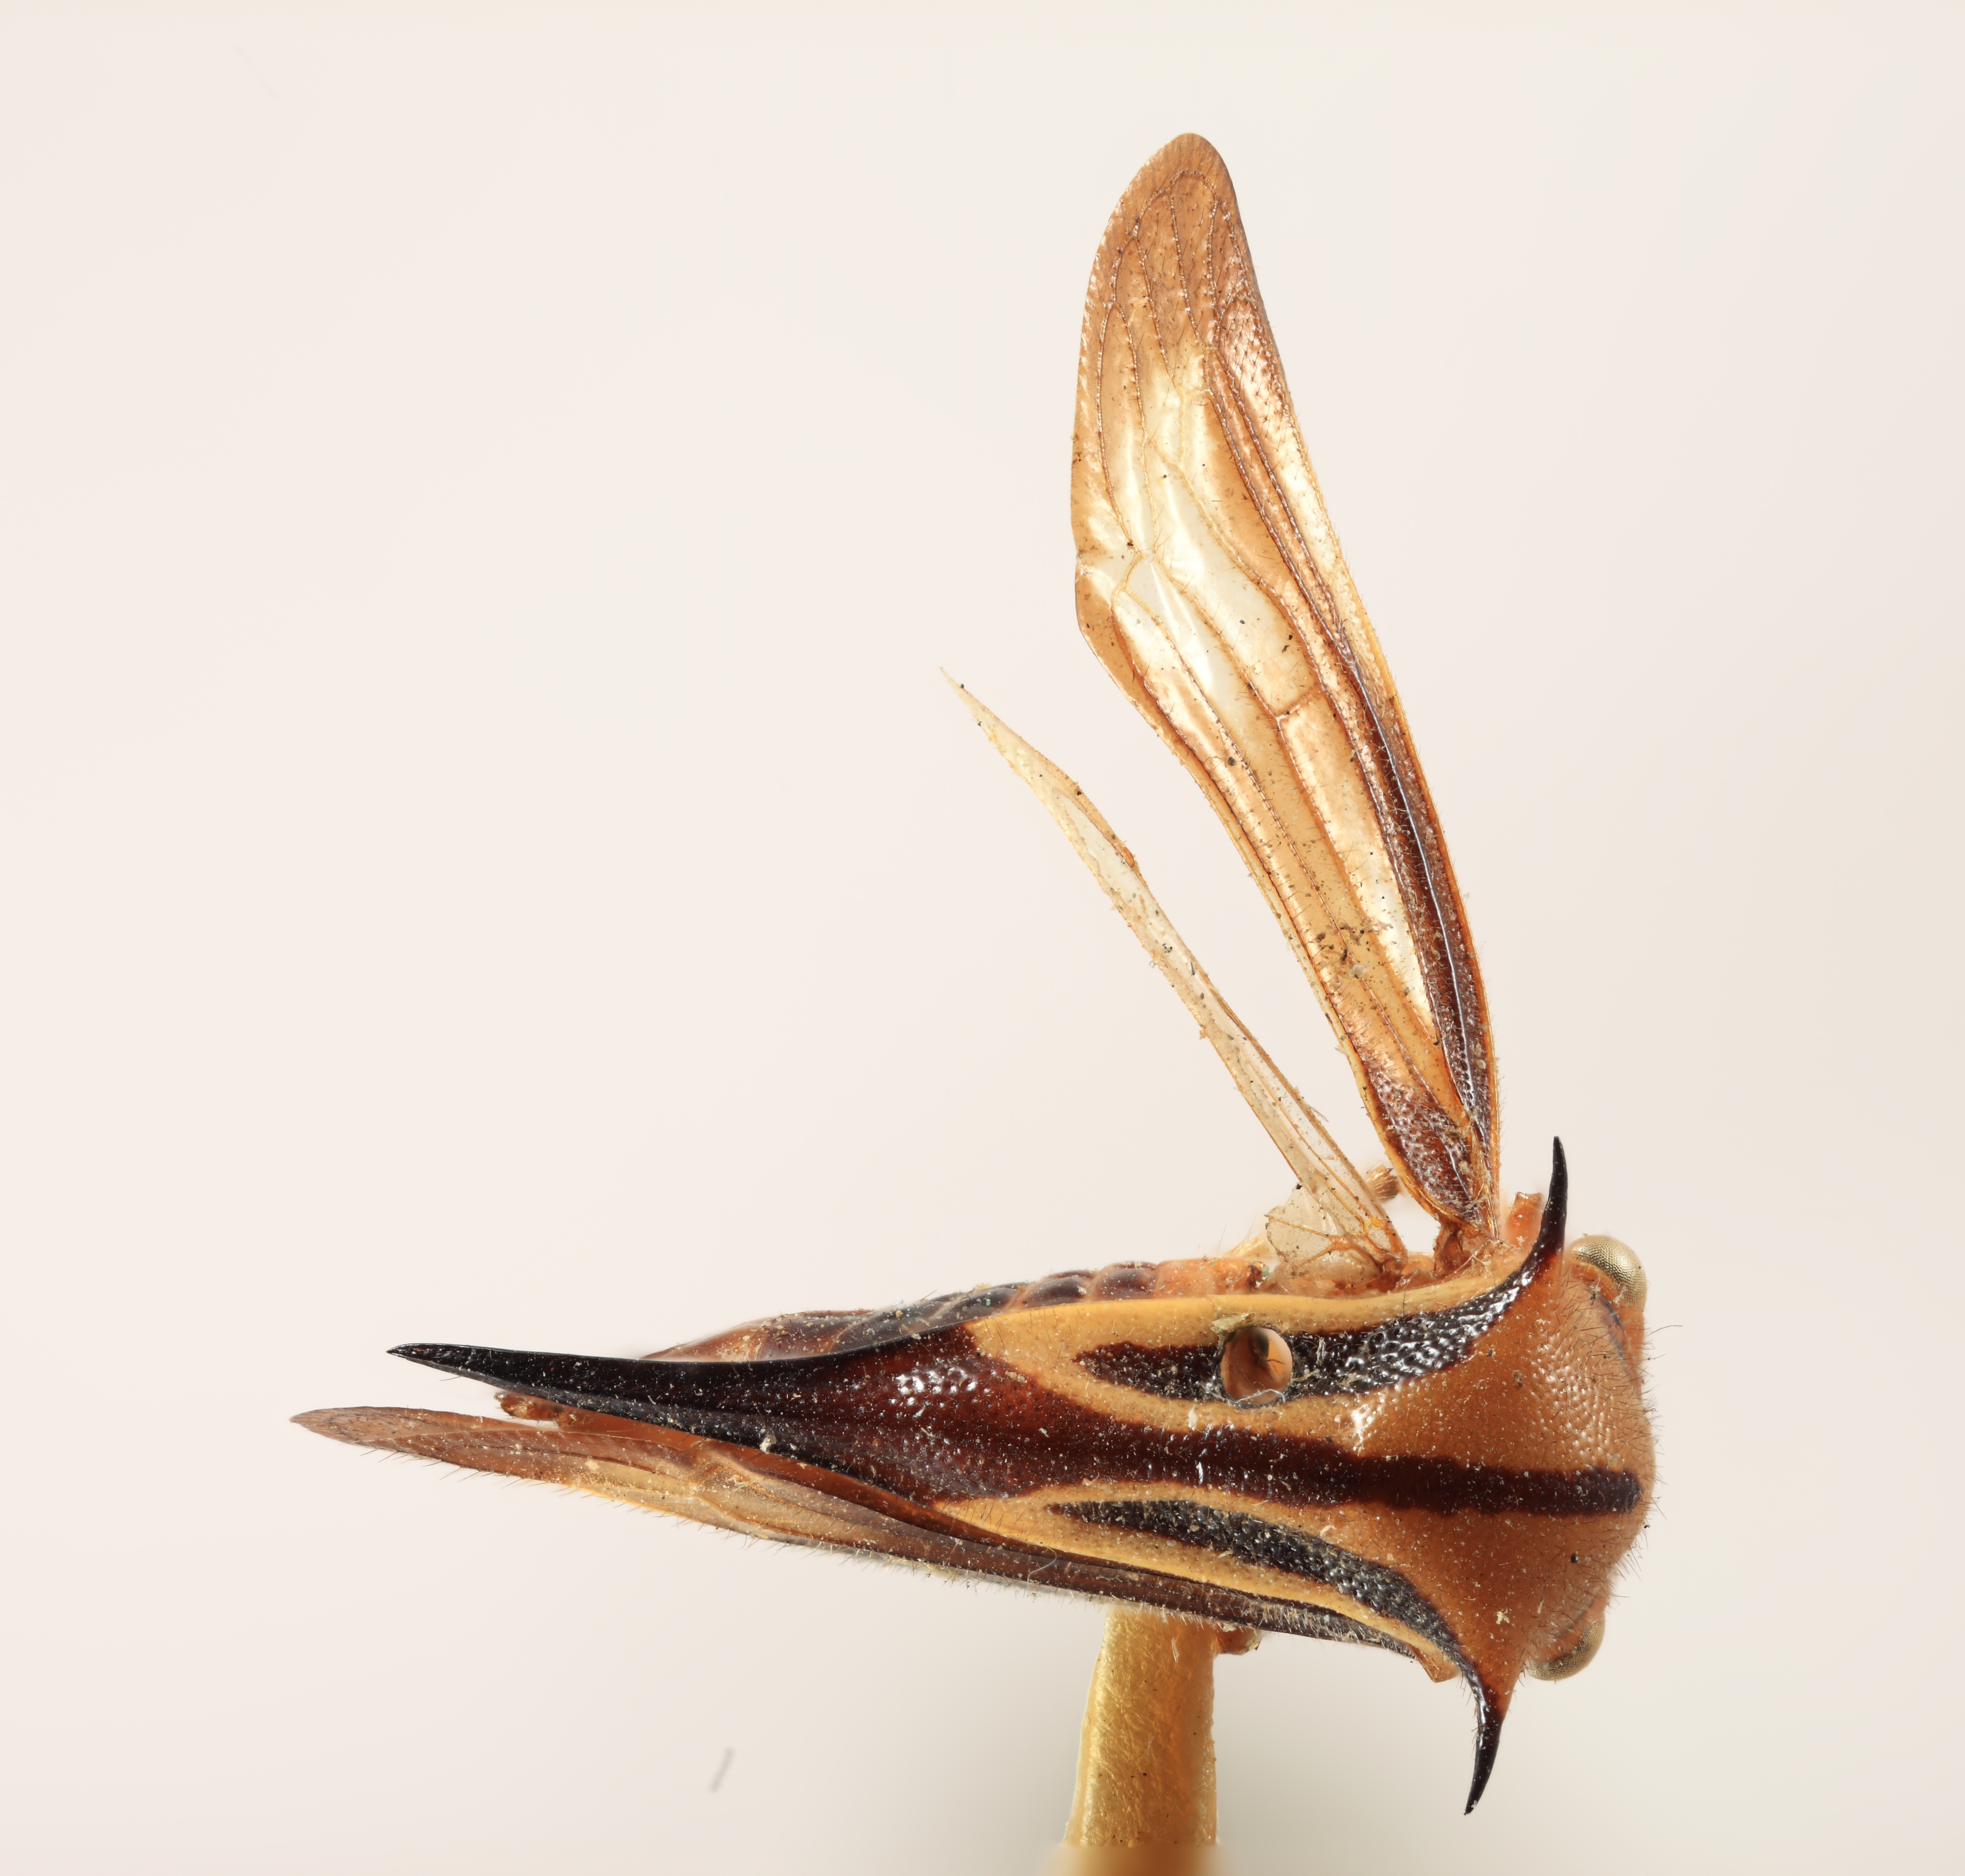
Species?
Tomogonia composiana
